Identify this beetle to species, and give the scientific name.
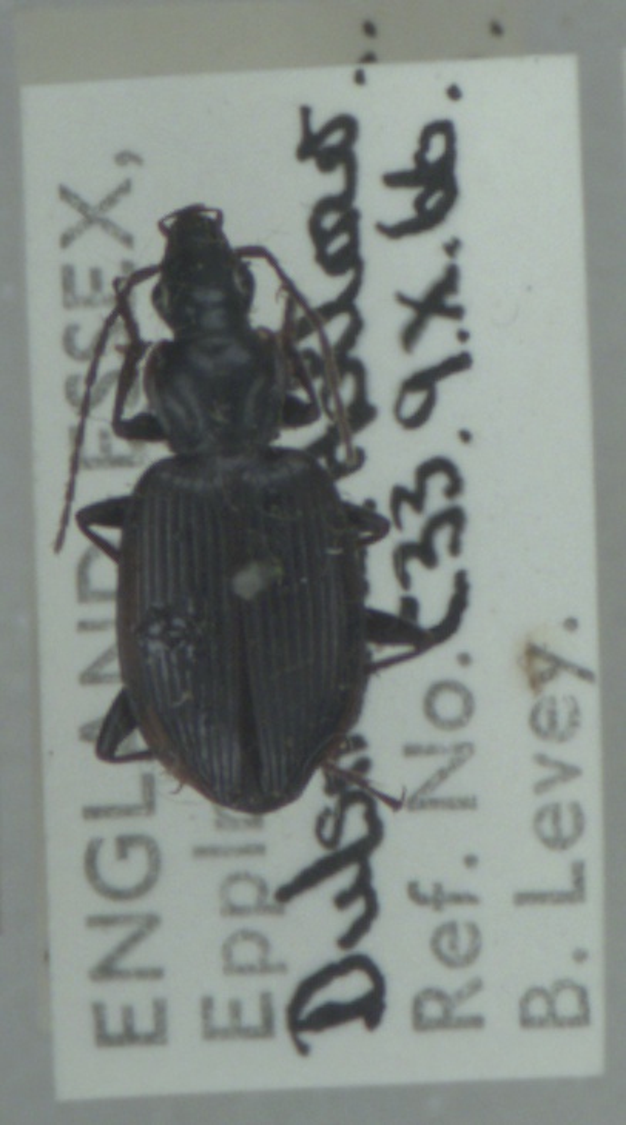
Platynus assimilis
